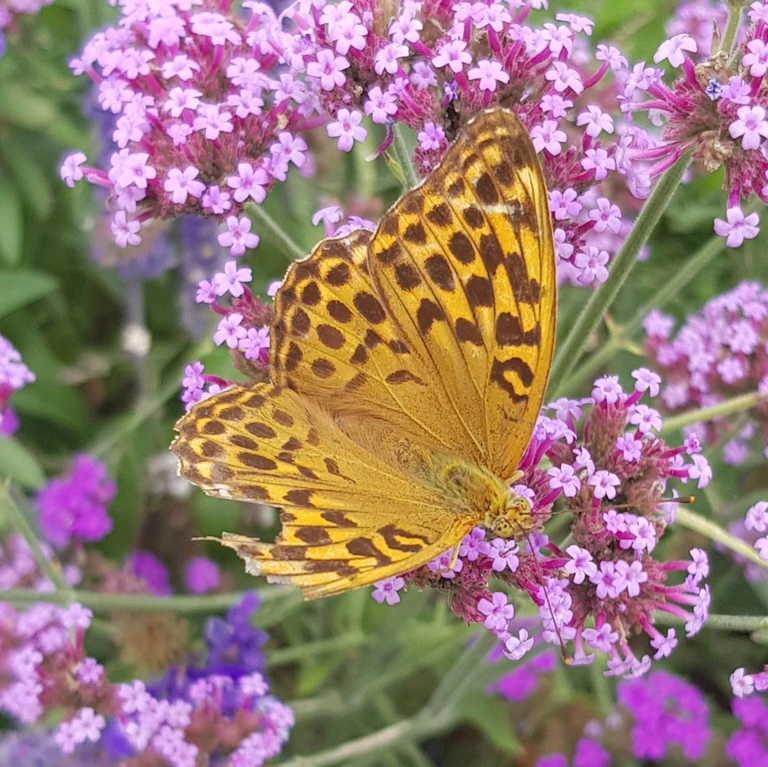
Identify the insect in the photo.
Argynnis paphia
